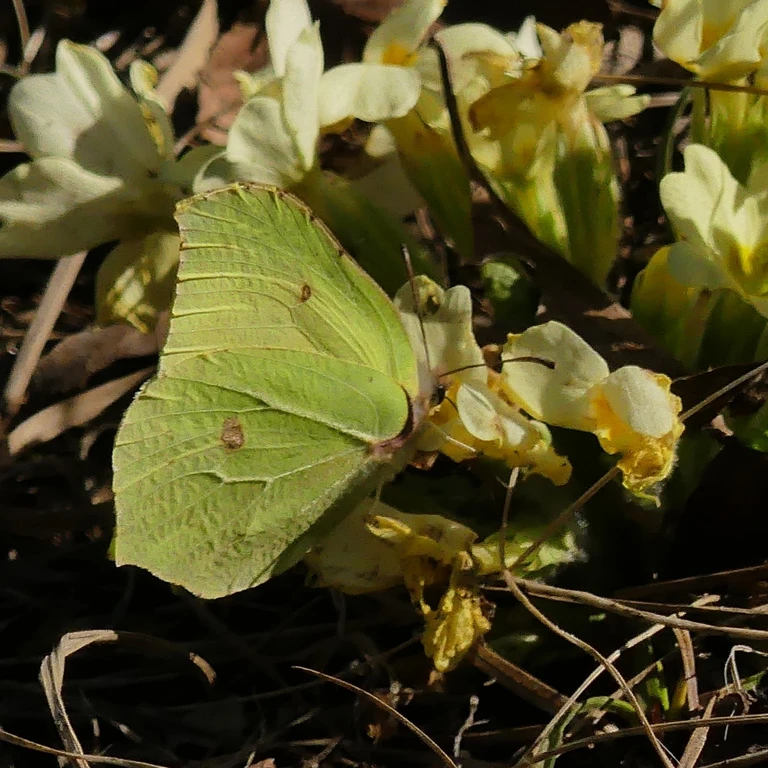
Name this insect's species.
Gonepteryx rhamni
